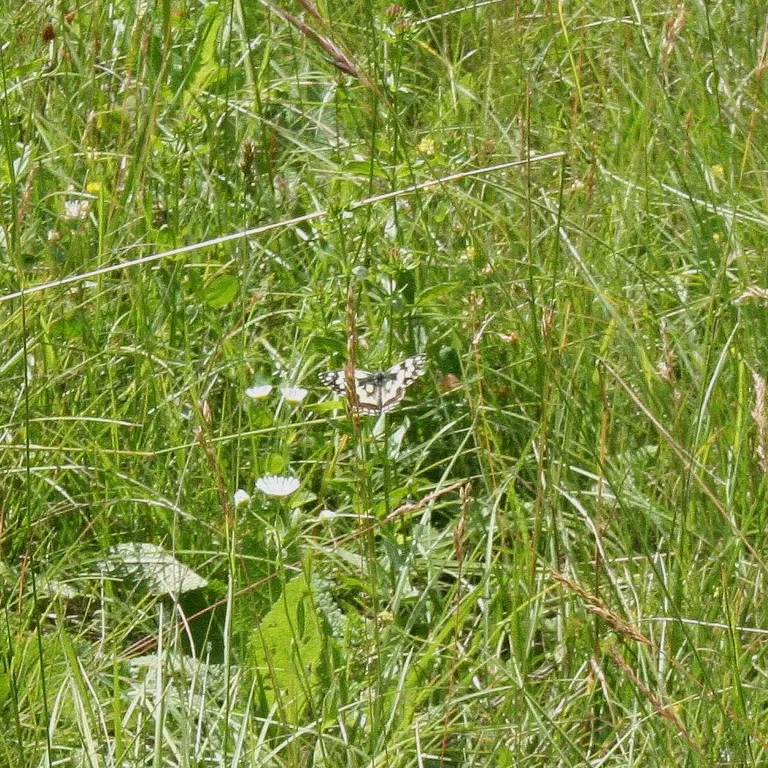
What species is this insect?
Melanargia galathea
